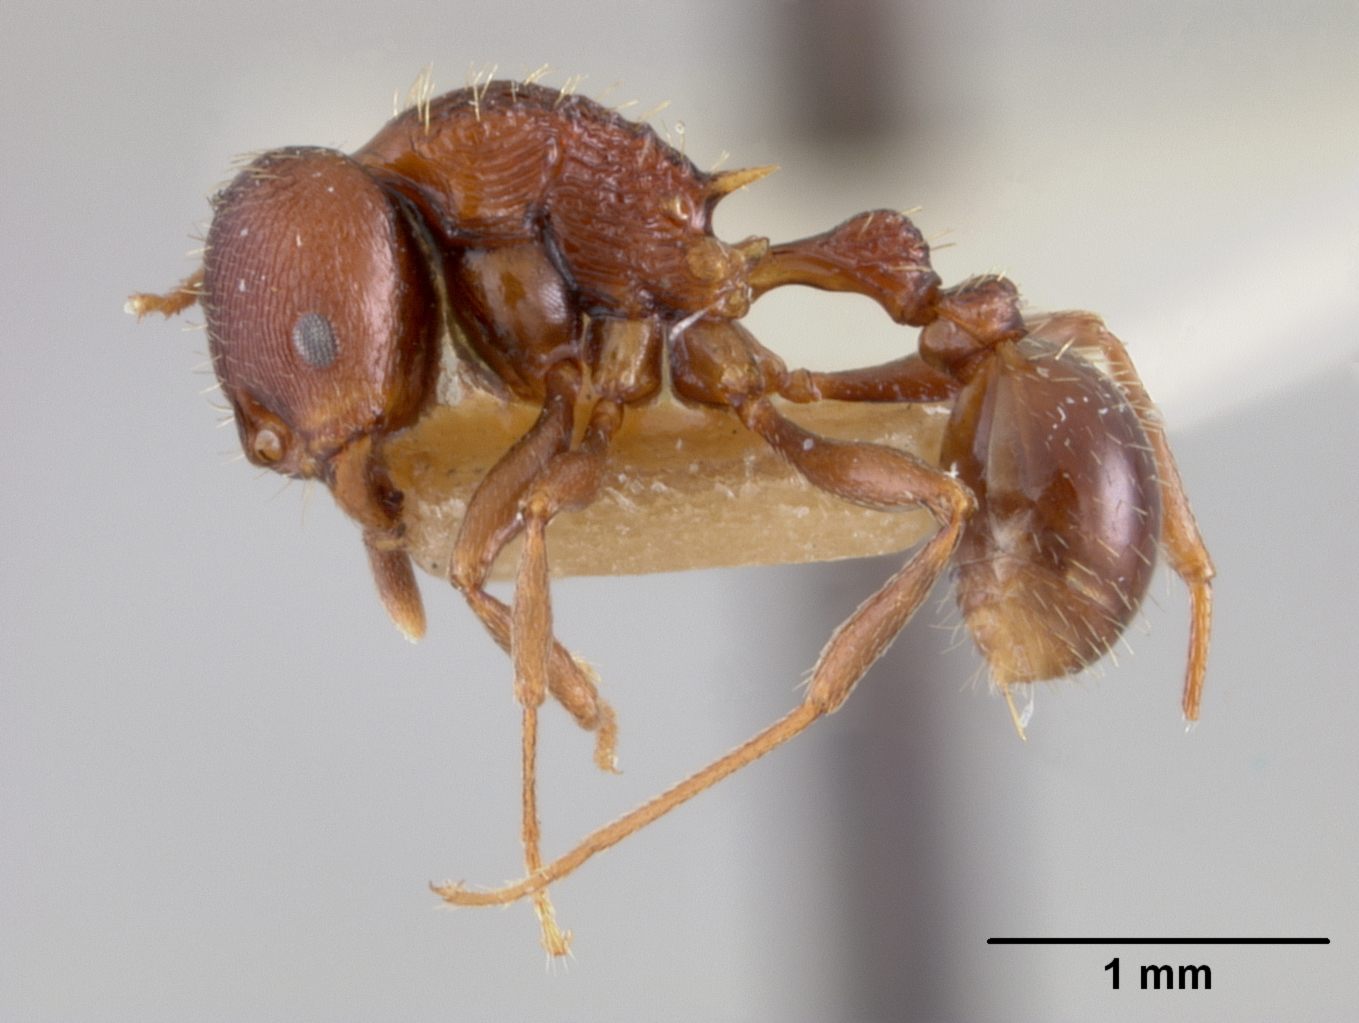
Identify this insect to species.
Macromischa scandens
